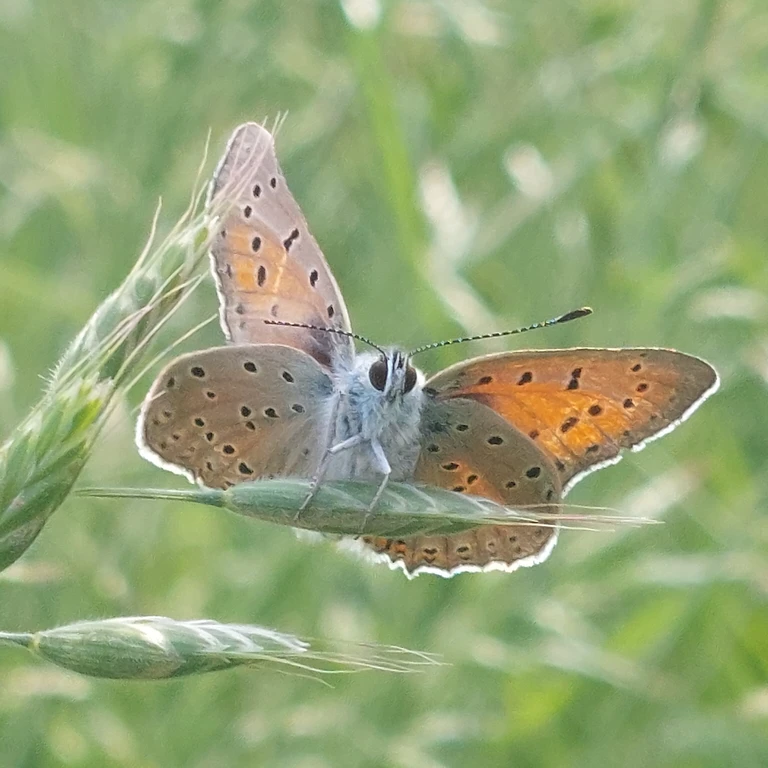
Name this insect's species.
Lycaena hippothoe (also Palaeochrysophanus hippothoe)
